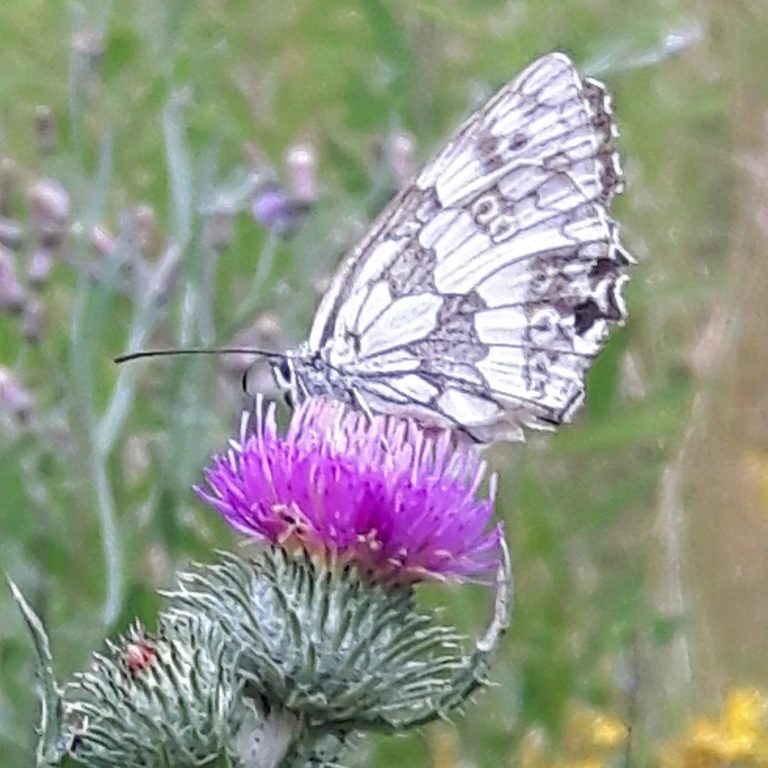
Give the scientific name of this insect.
Melanargia galathea
